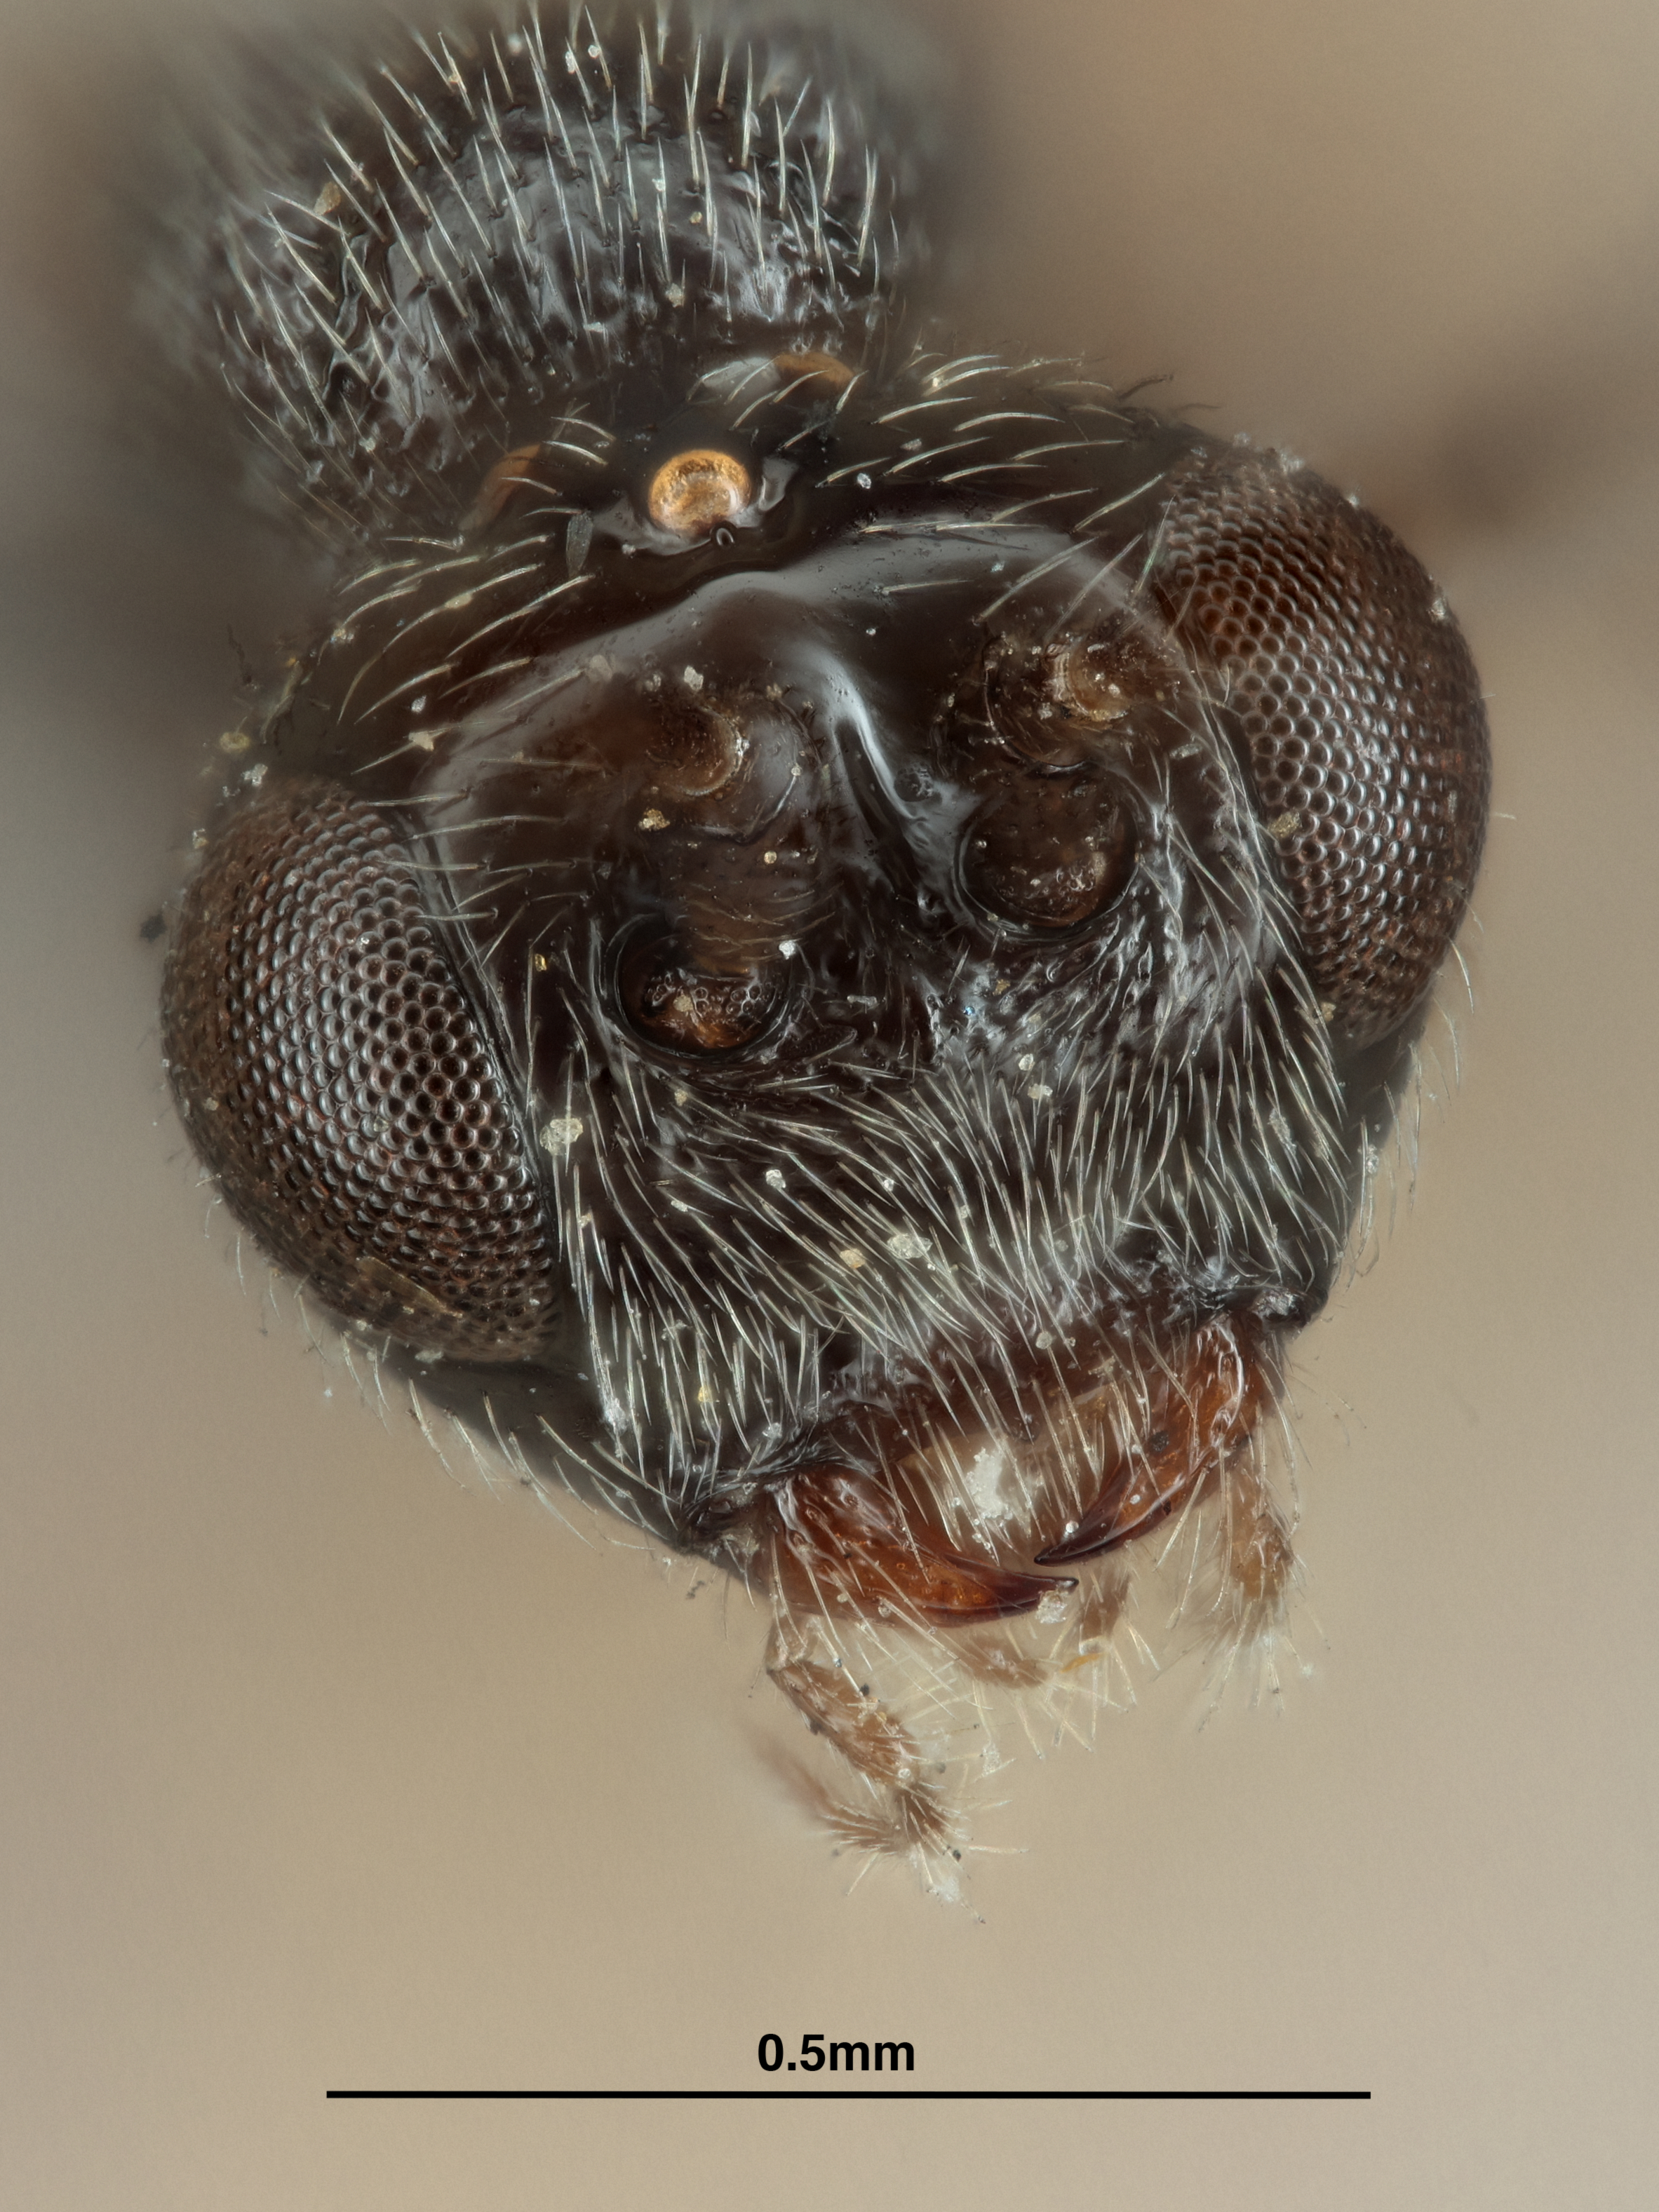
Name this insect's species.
Triaspis stenogaster
